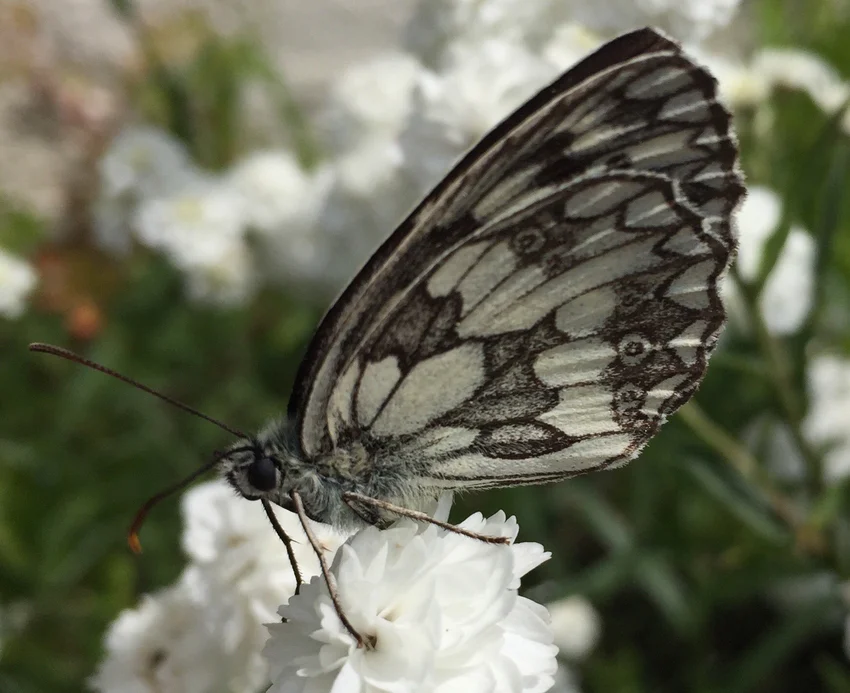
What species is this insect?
Melanargia galathea
